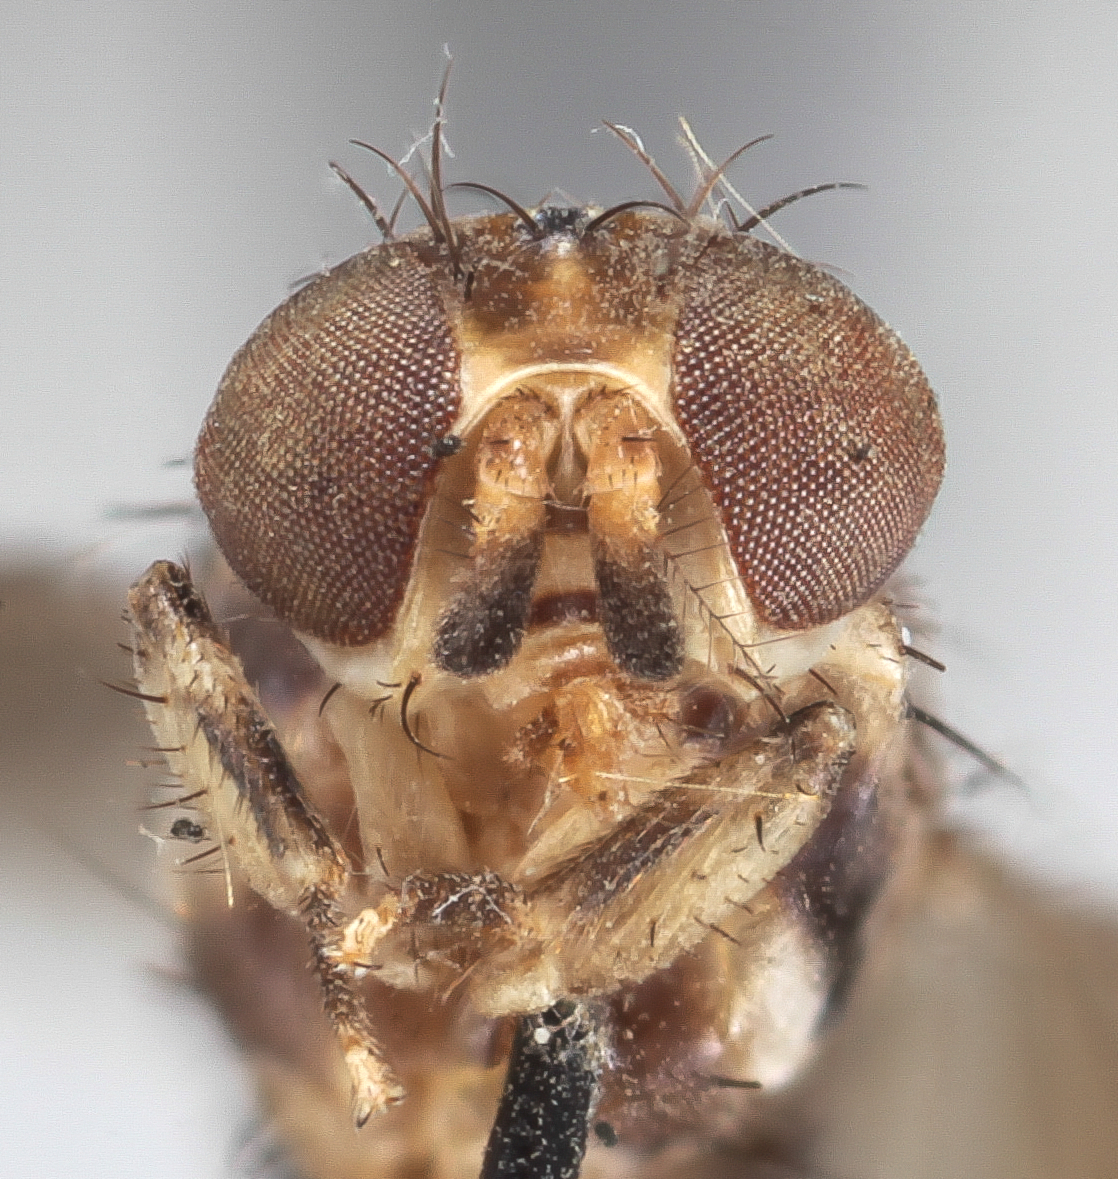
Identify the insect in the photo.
Stegana atrimana
